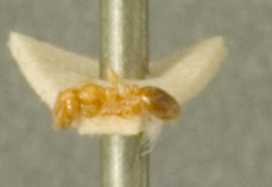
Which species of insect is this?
Solenopsis spei
